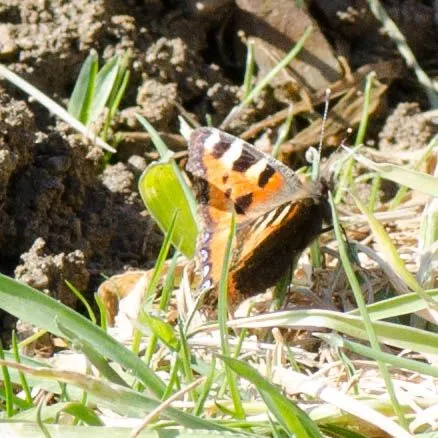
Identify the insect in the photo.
Aglais urticae
